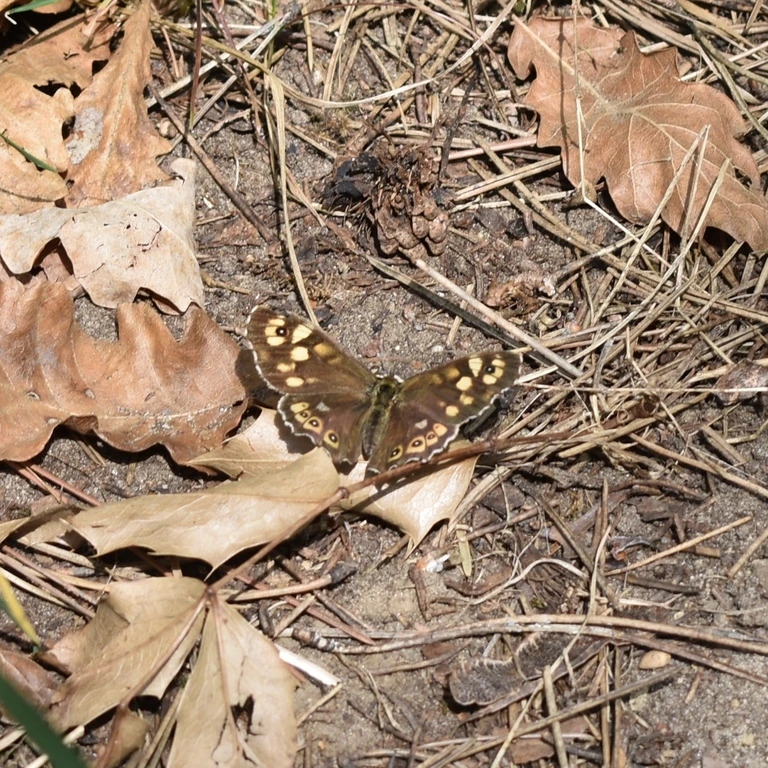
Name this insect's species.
Pararge aegeria
